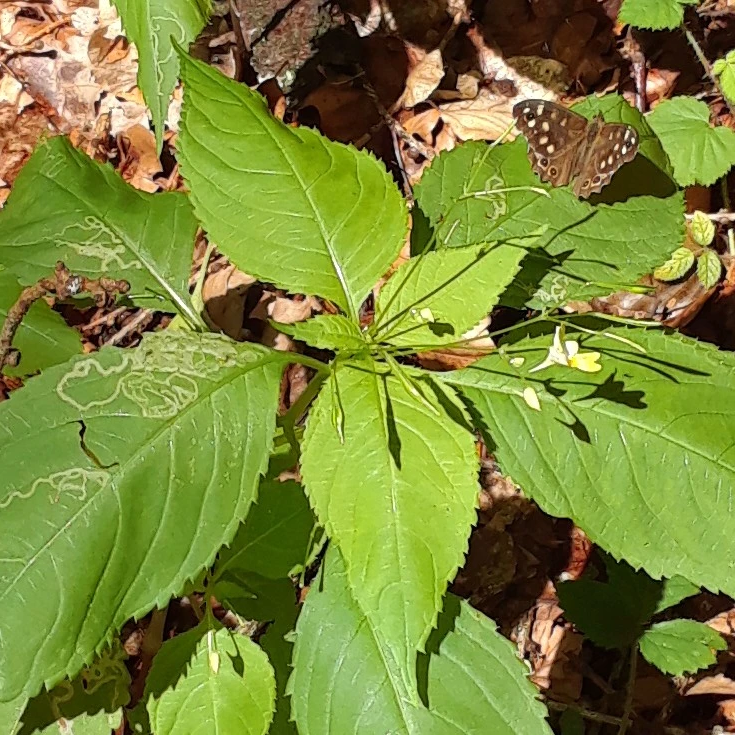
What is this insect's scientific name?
Pararge aegeria
